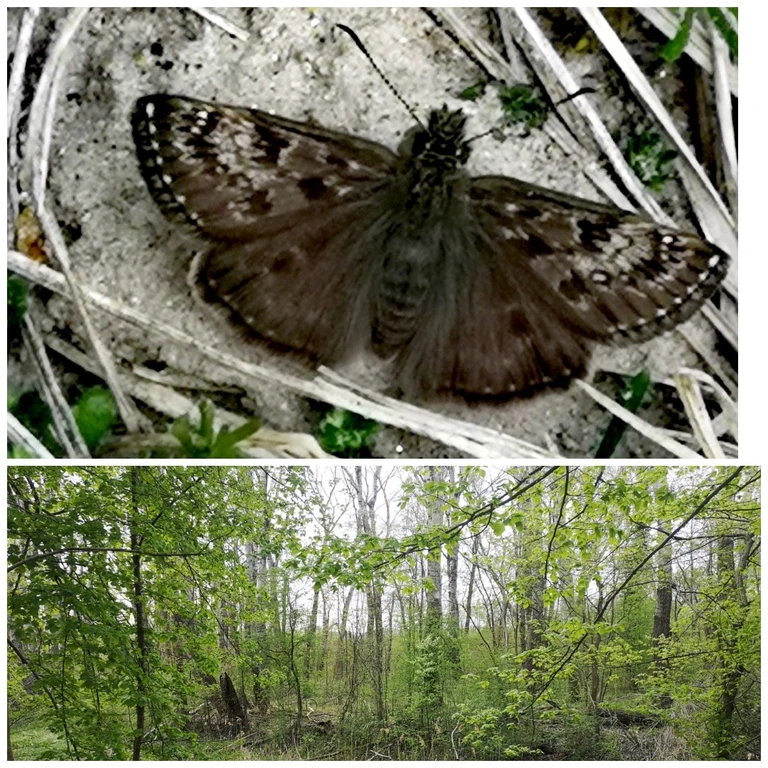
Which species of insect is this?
Erynnis tages
